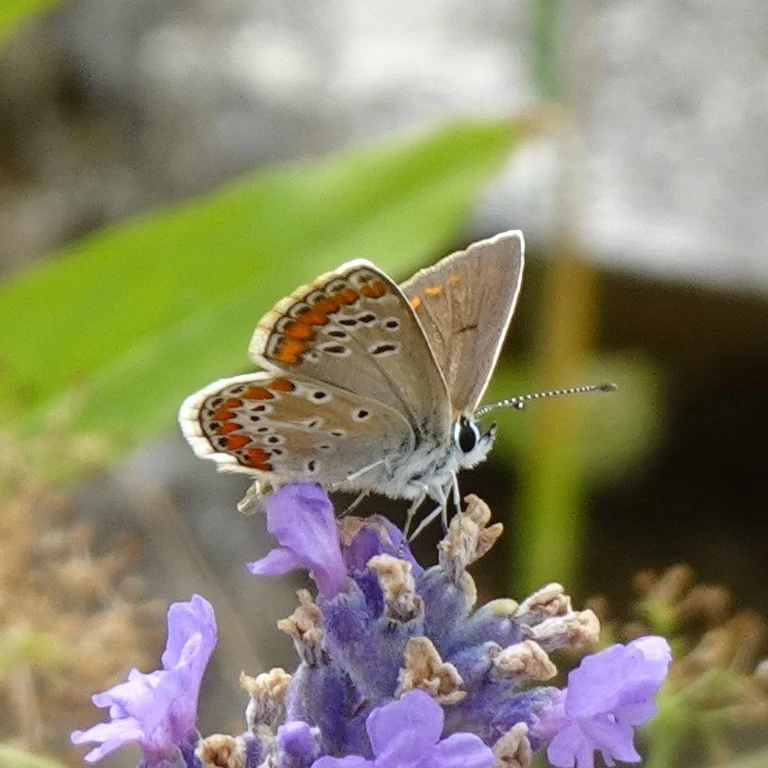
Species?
Aricia agestis/artaxerxes
